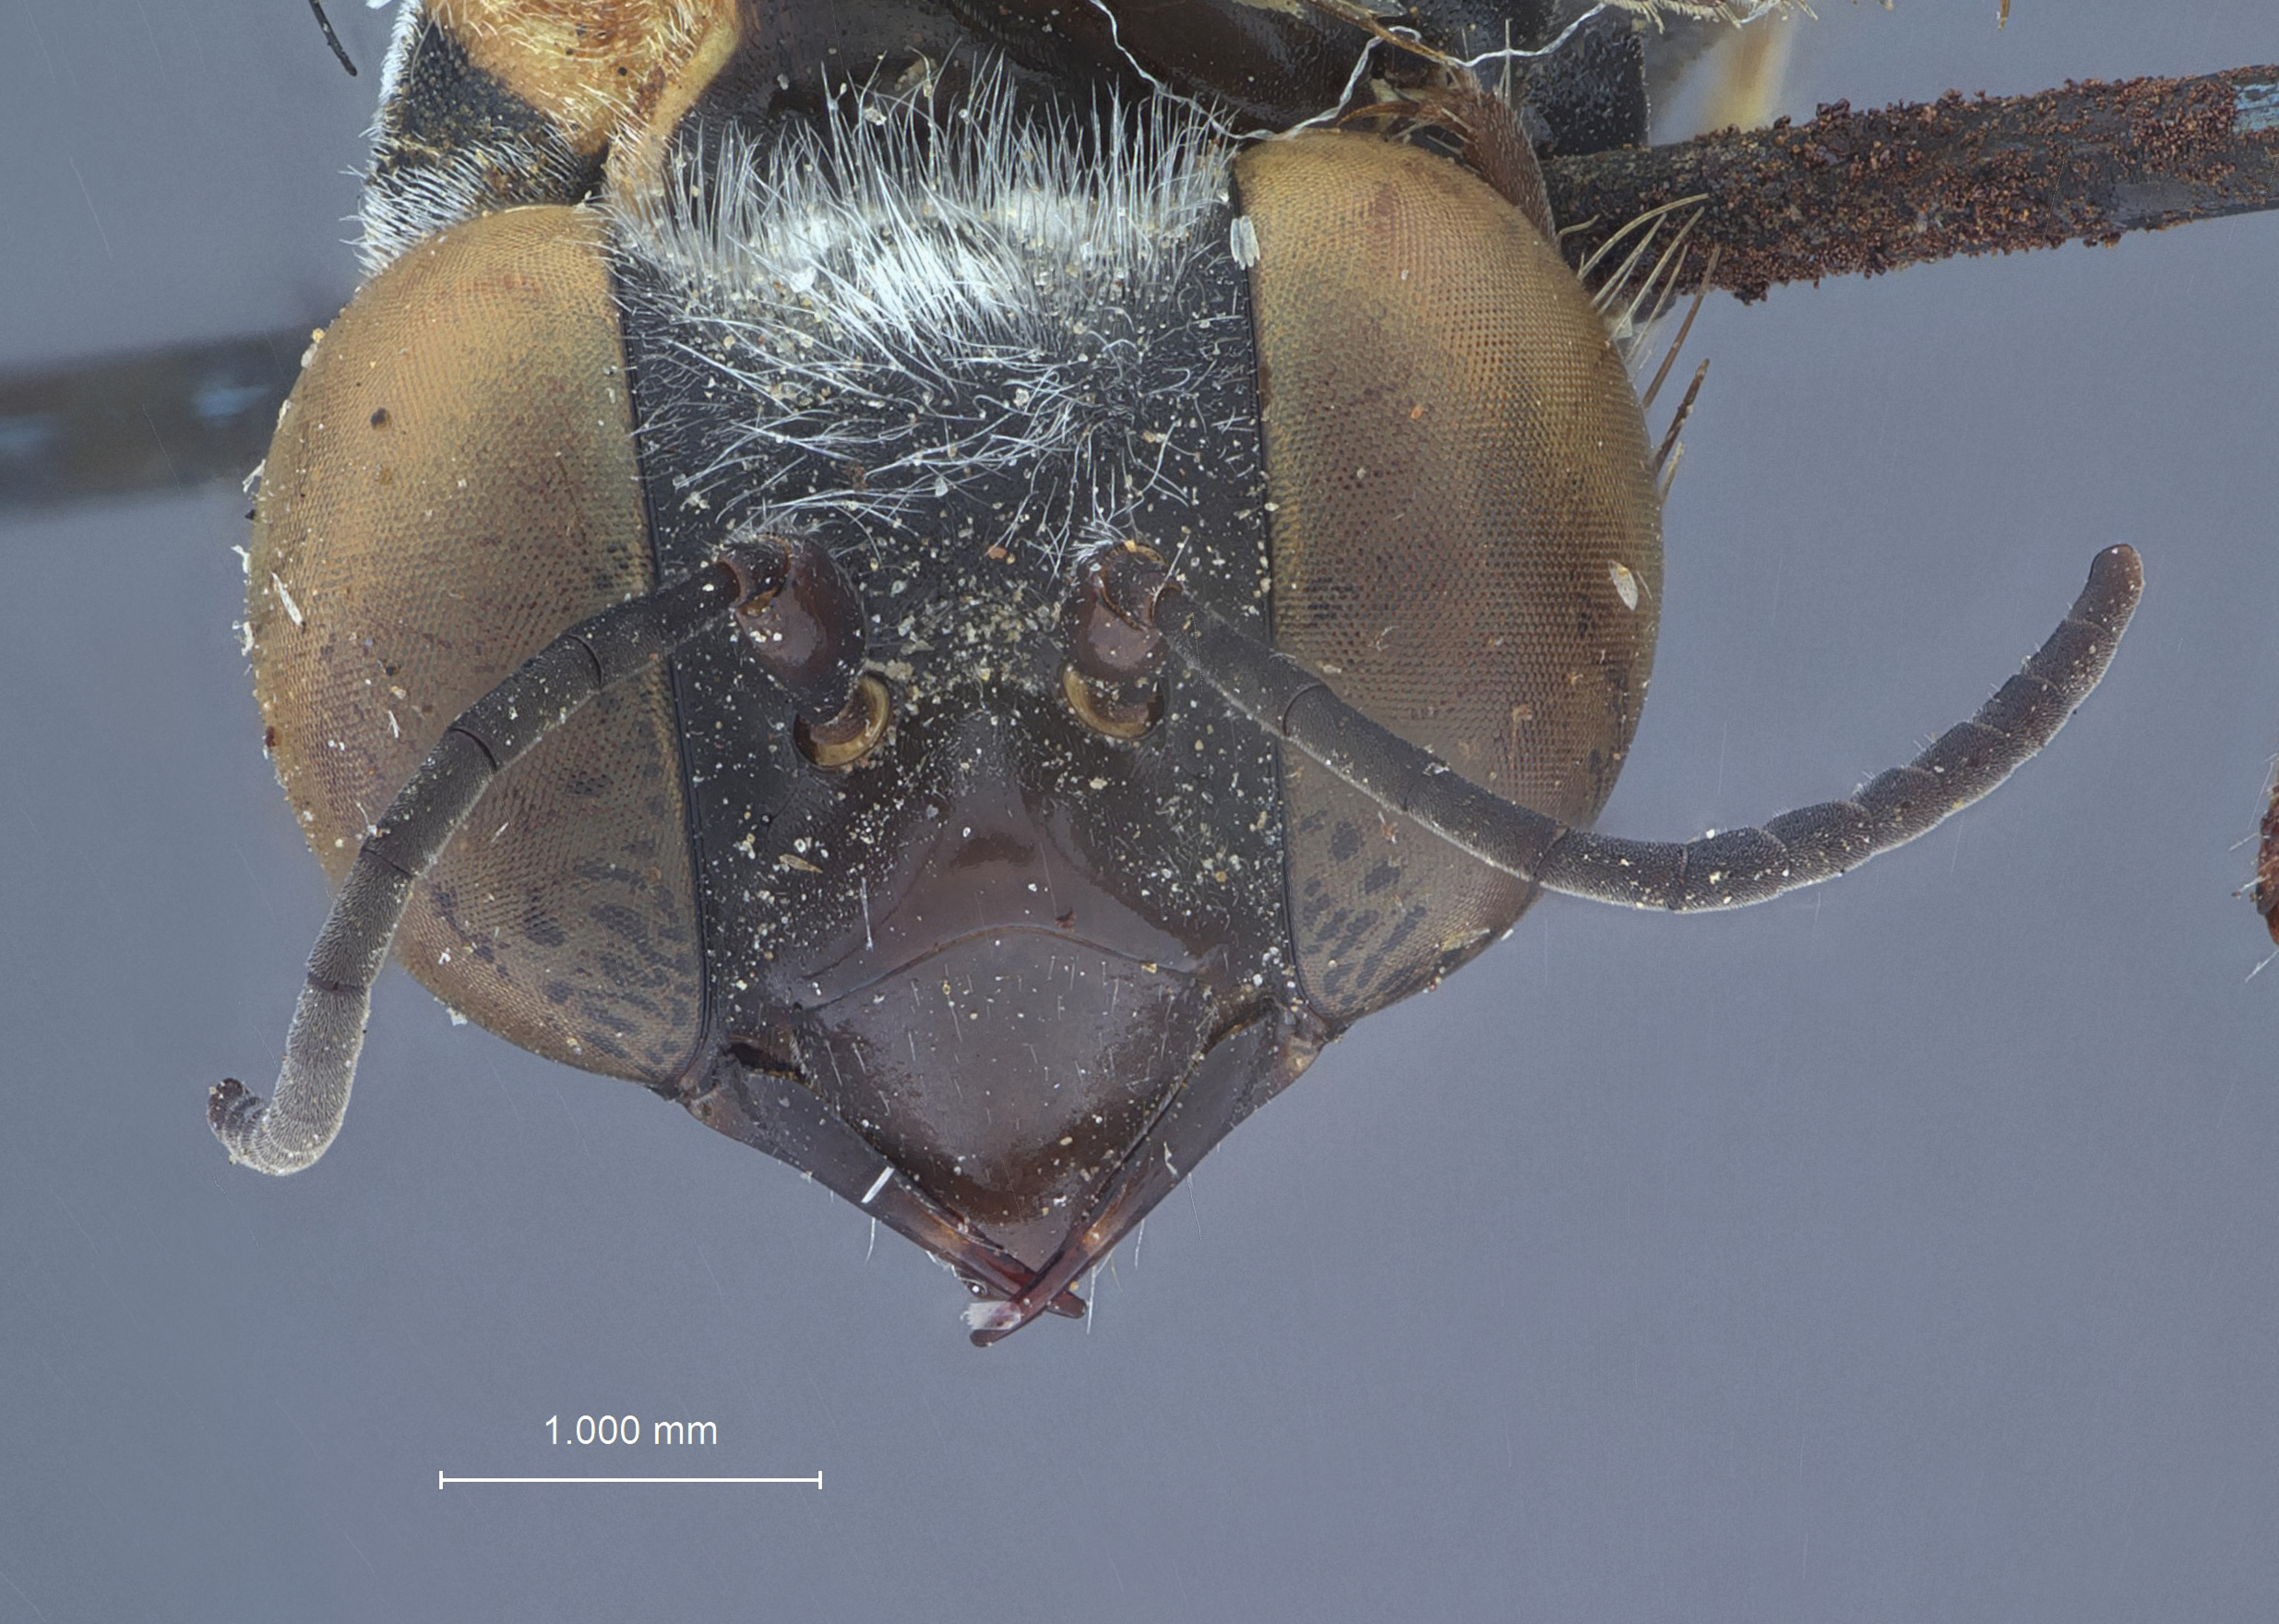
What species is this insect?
Microbembex hirsuta
